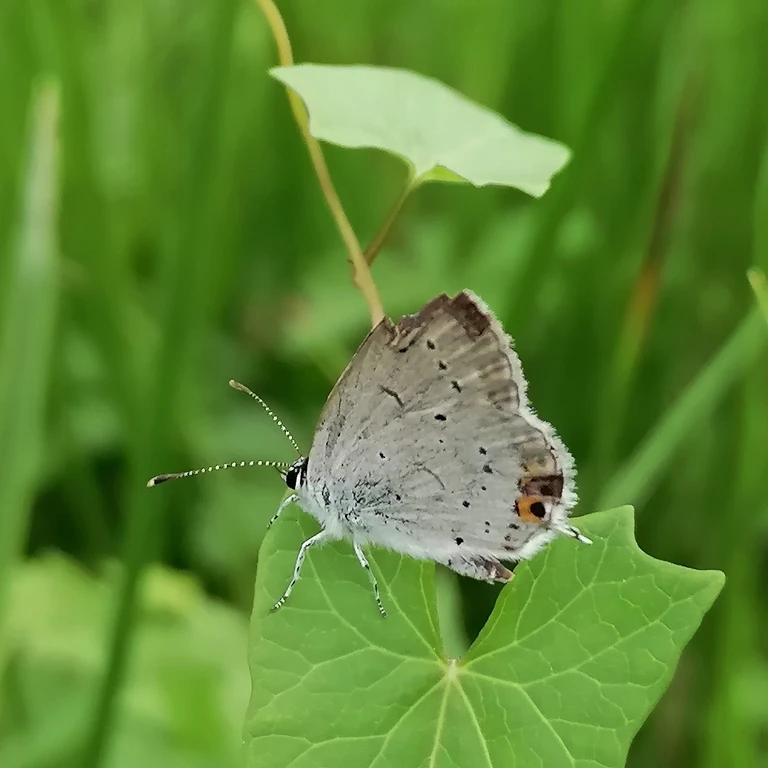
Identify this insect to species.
Cupido argiades (also Elkalyce argiades)
